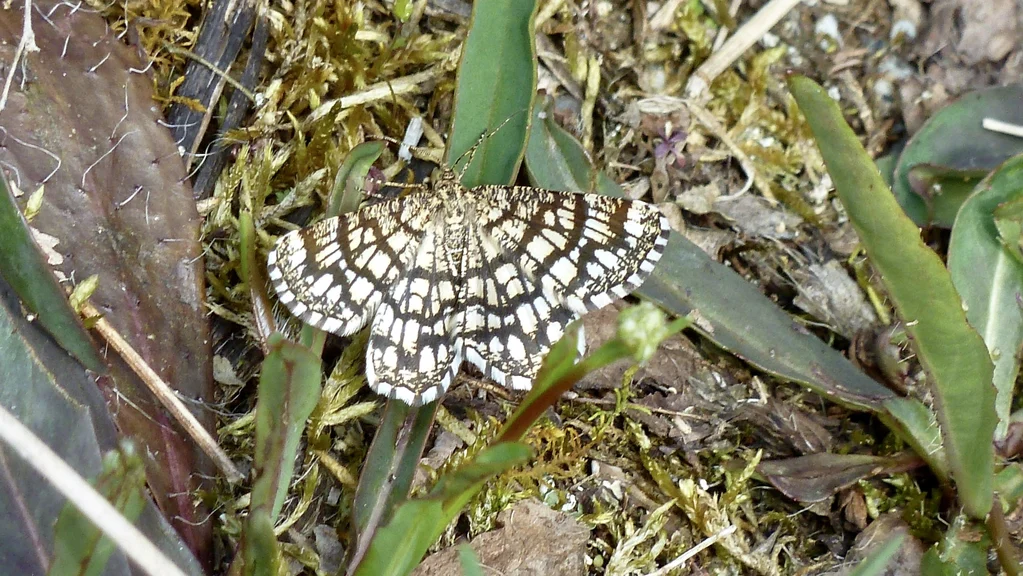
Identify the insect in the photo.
Chiasmia clathrata
